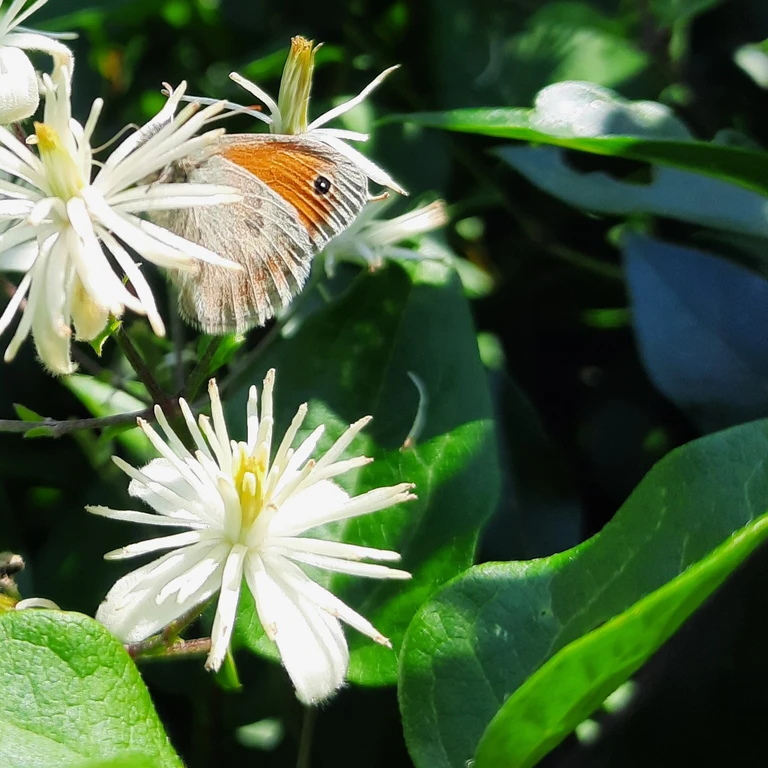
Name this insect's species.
Coenonympha pamphilus
